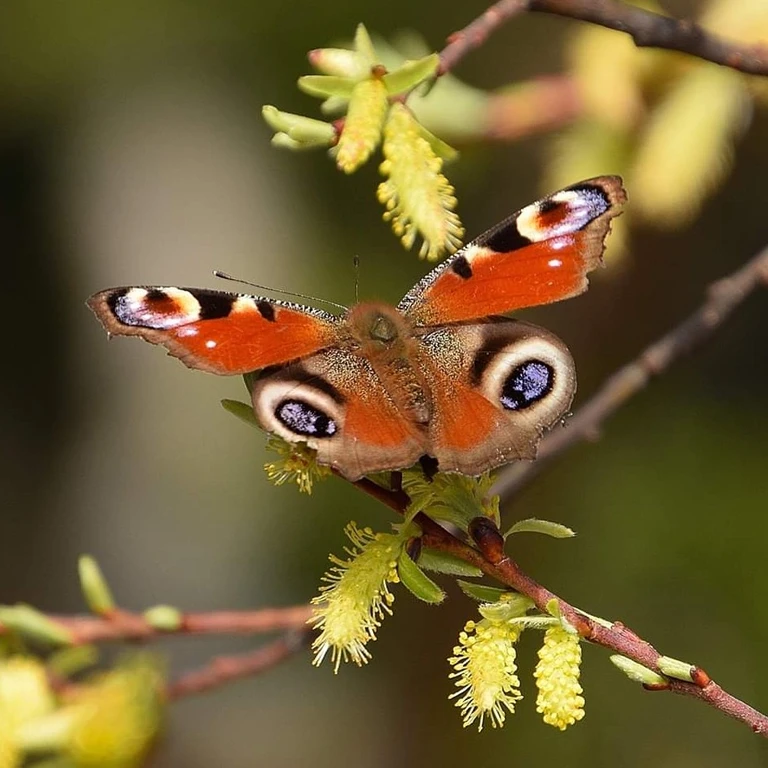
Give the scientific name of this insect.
Aglais io
